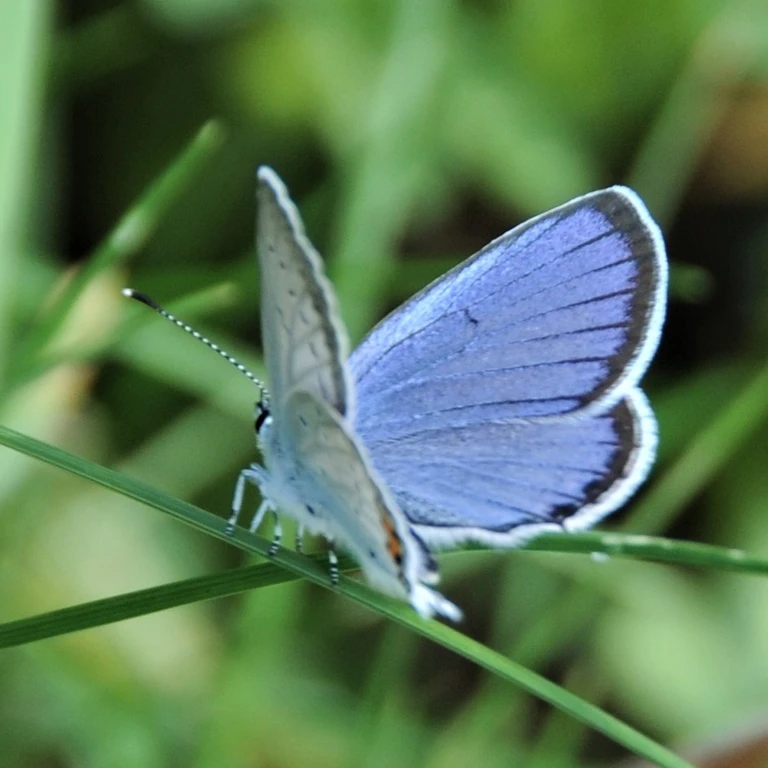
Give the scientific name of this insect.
Cupido argiades (also Elkalyce argiades)
